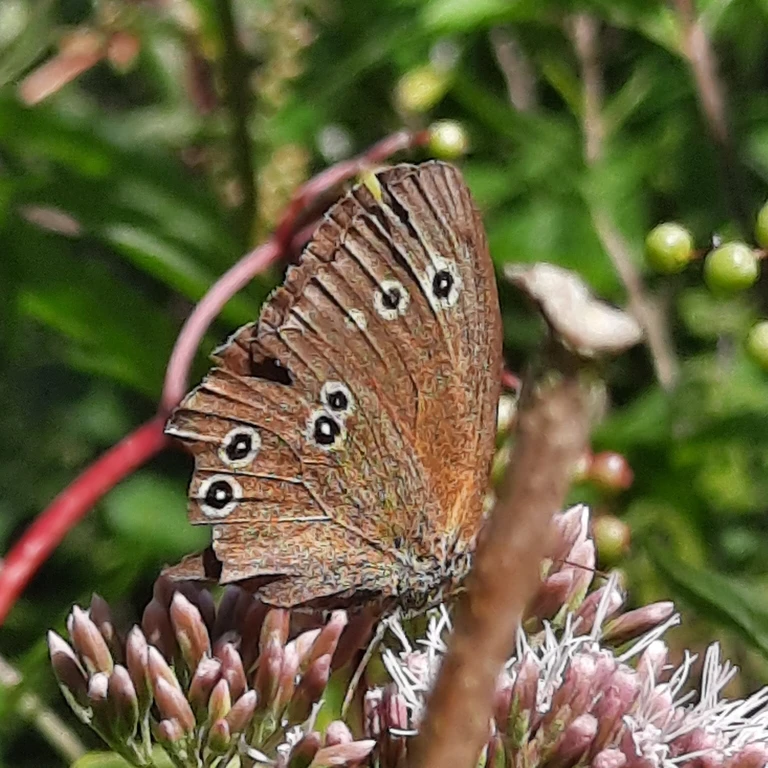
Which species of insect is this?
Aphantopus hyperantus
